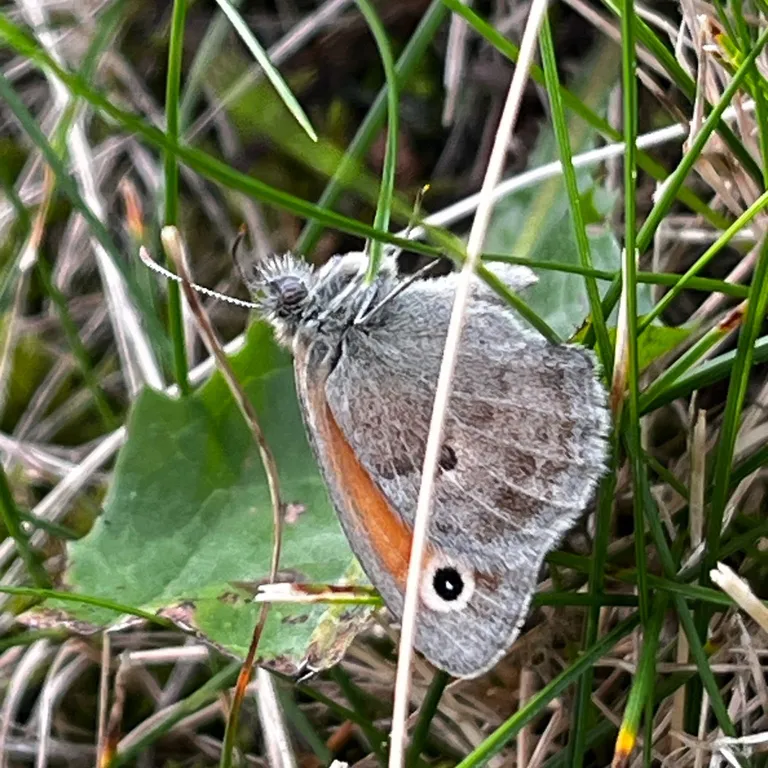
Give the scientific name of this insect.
Coenonympha pamphilus
